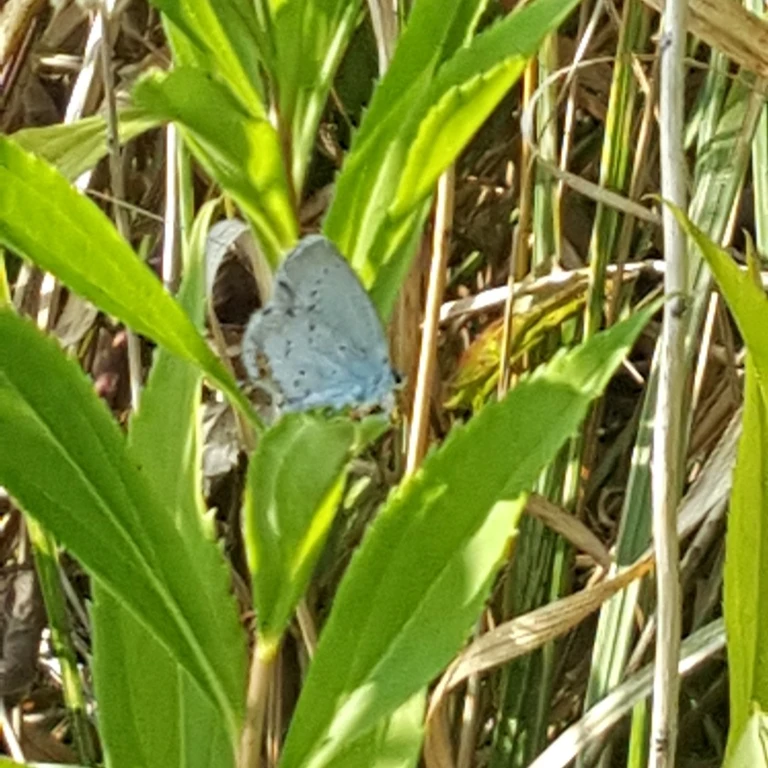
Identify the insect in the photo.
Cupido argiades (also Elkalyce argiades)
